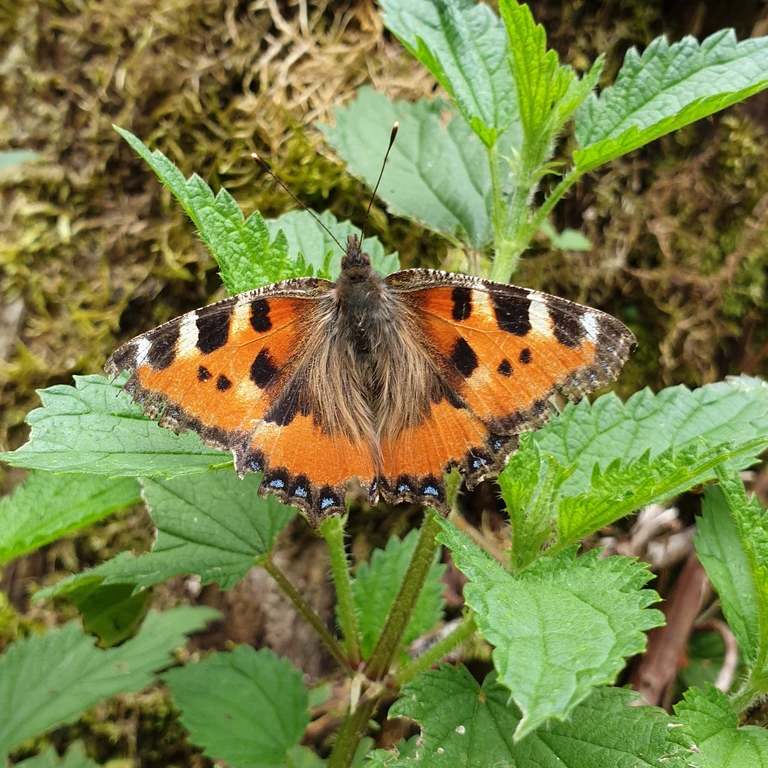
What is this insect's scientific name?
Aglais urticae
